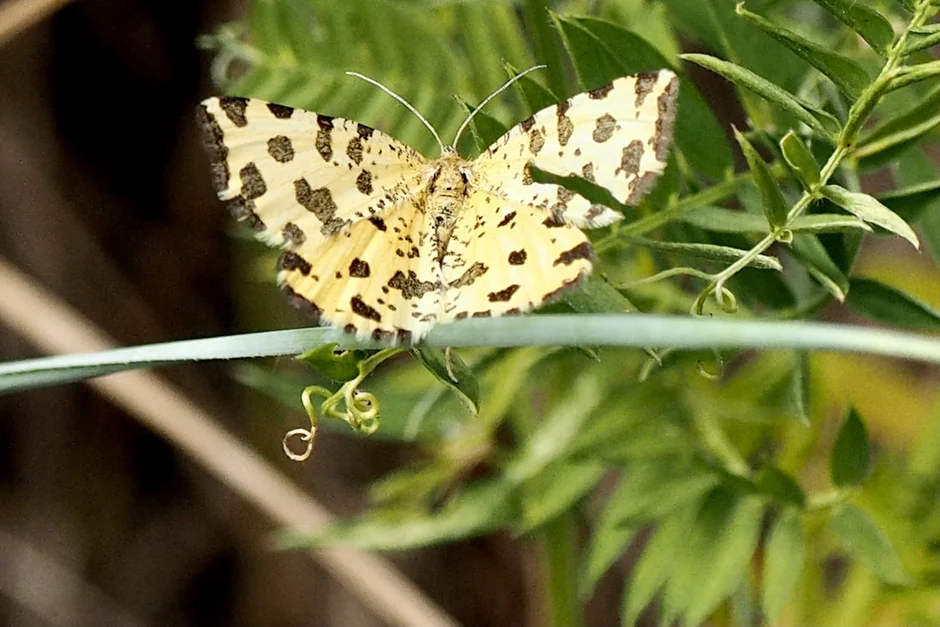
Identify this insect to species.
Pseudopanthera macularia
